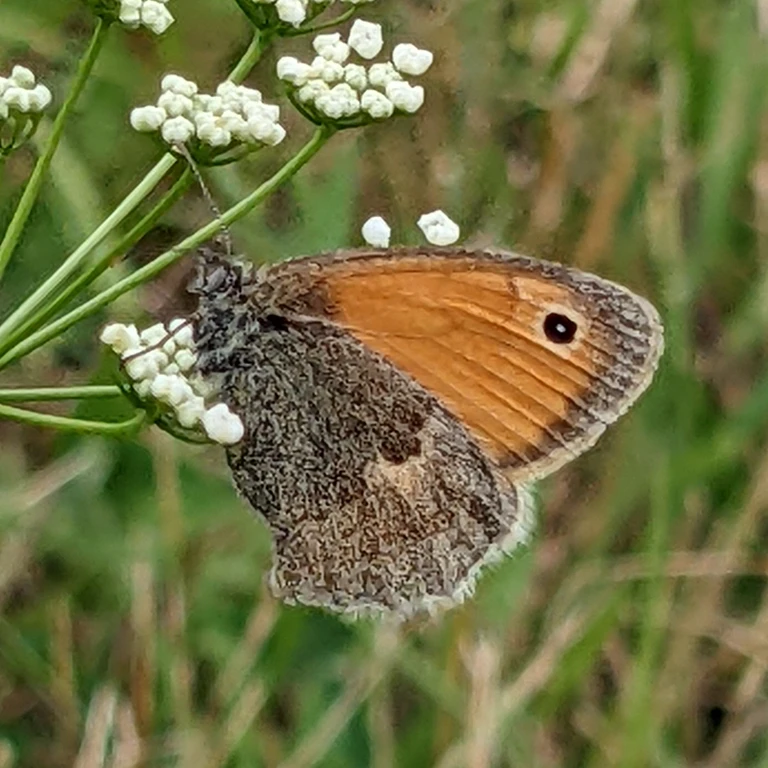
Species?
Coenonympha pamphilus
